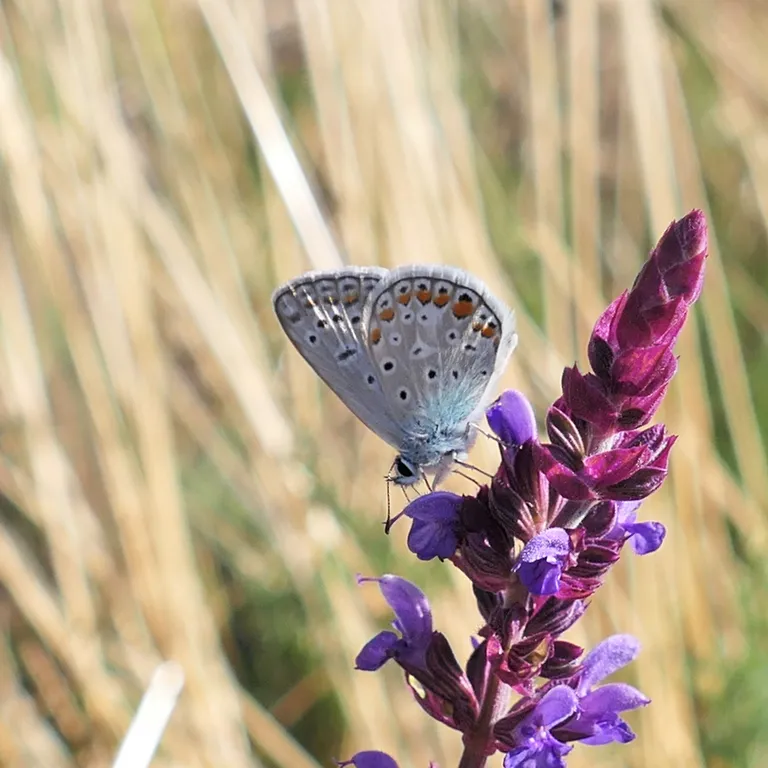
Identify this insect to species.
Polyommatus icarus
